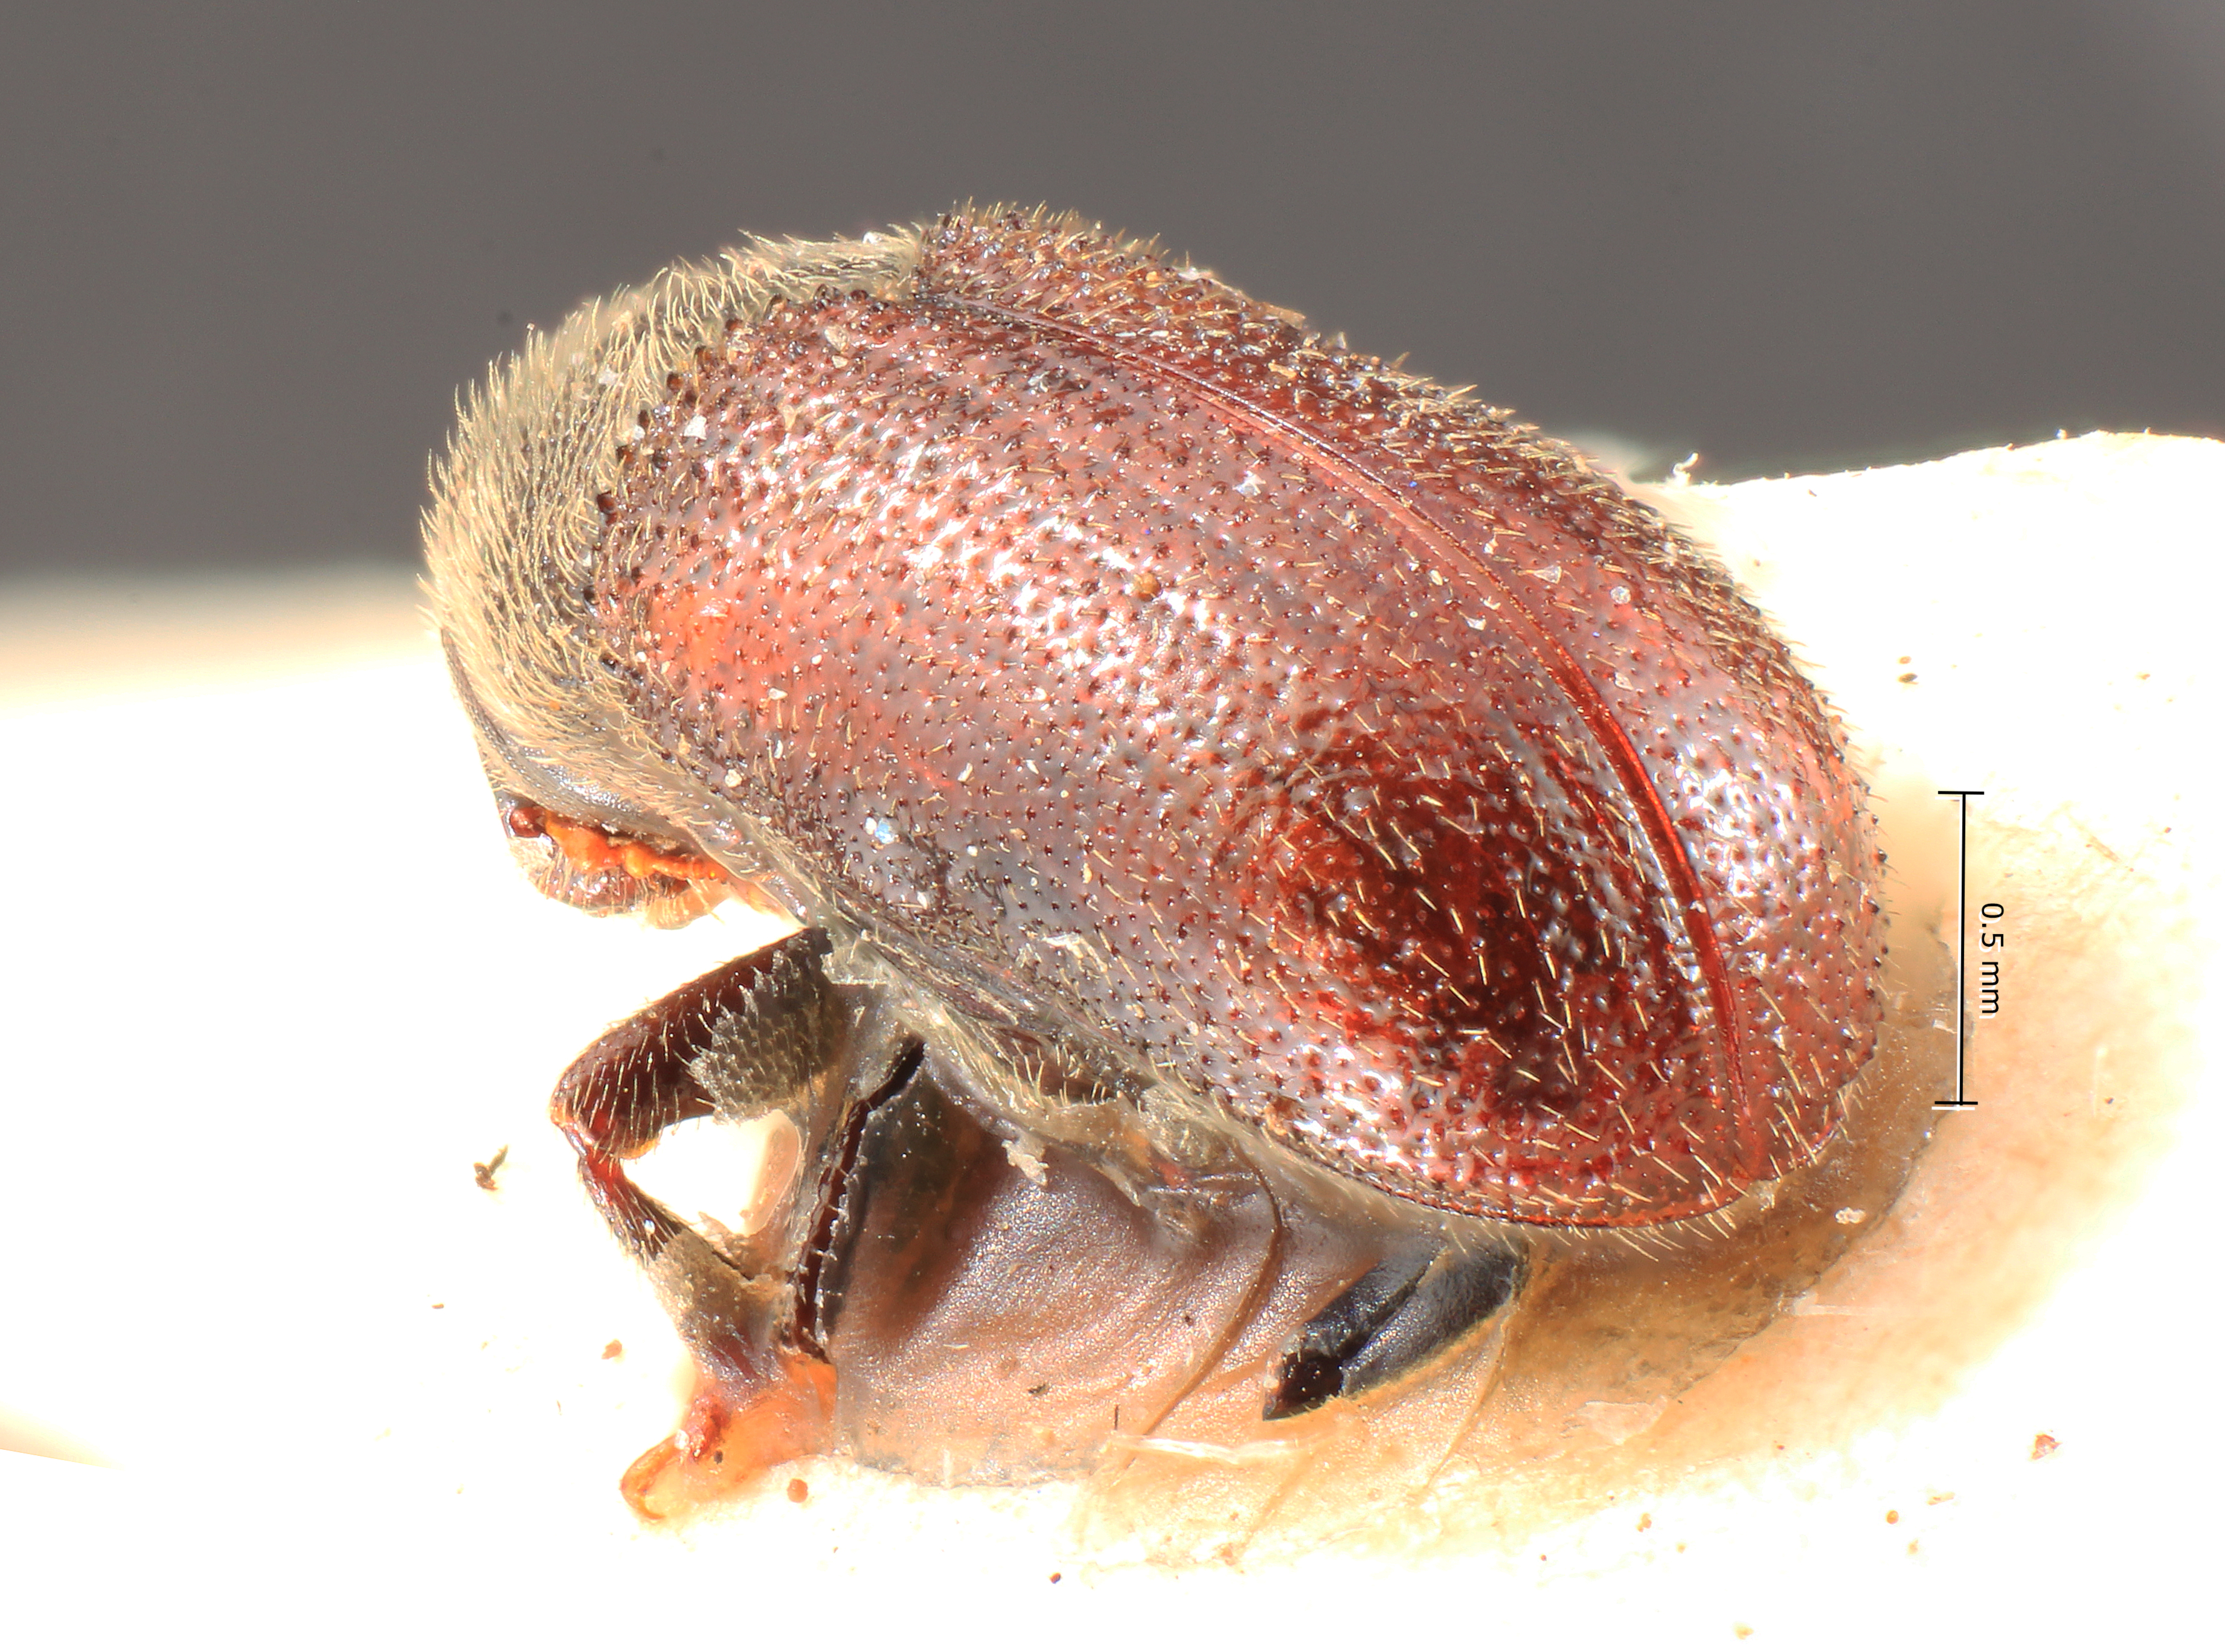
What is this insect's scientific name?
Blastophagus starki
